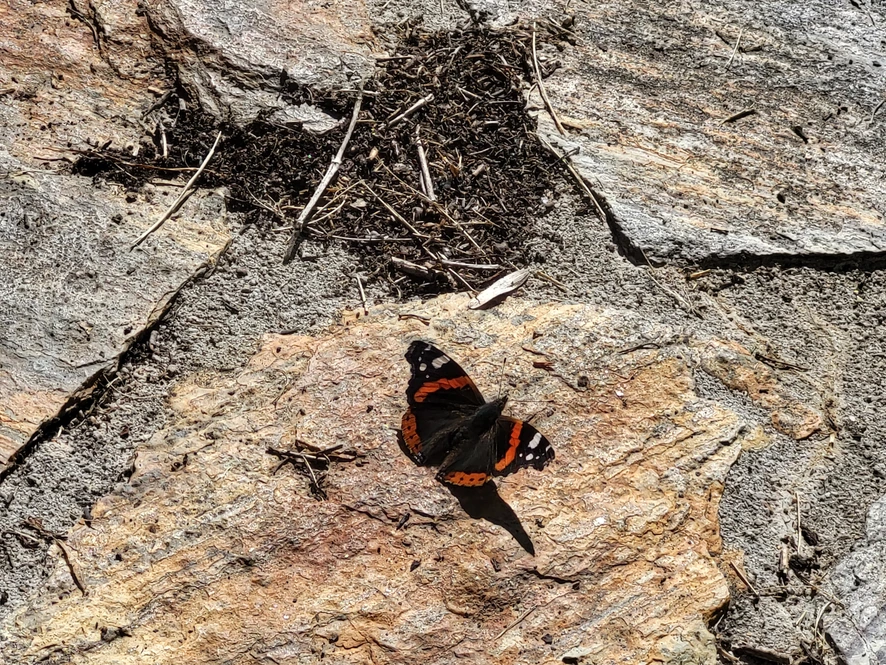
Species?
Vanessa atalanta
